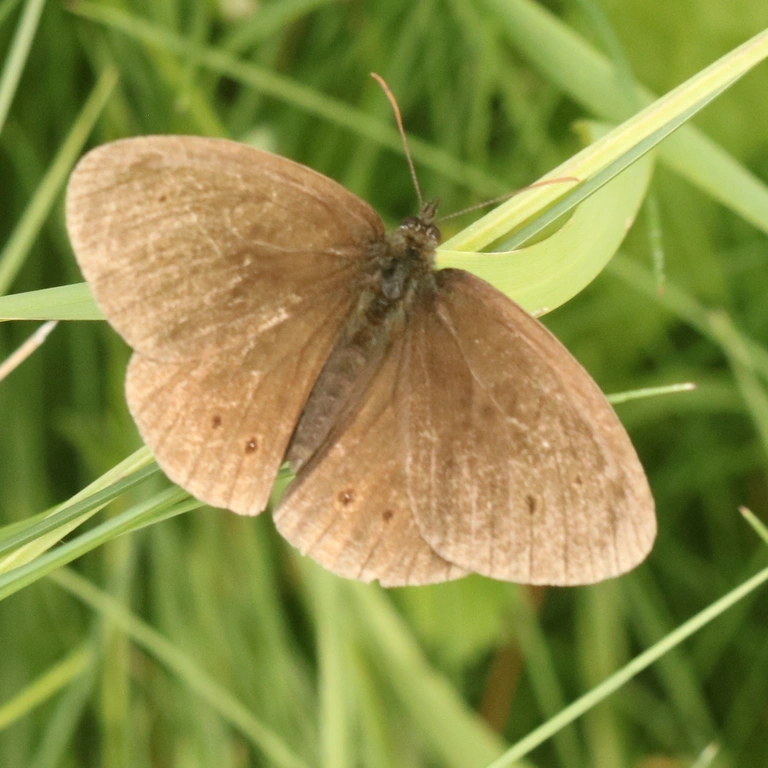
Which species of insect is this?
Aphantopus hyperantus
